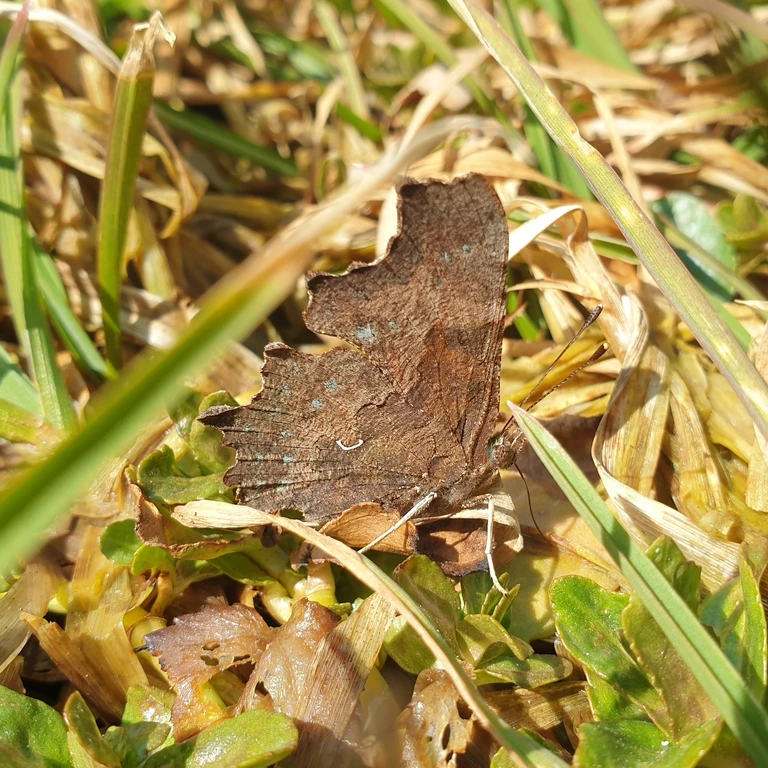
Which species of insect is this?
Polygonia c-album
